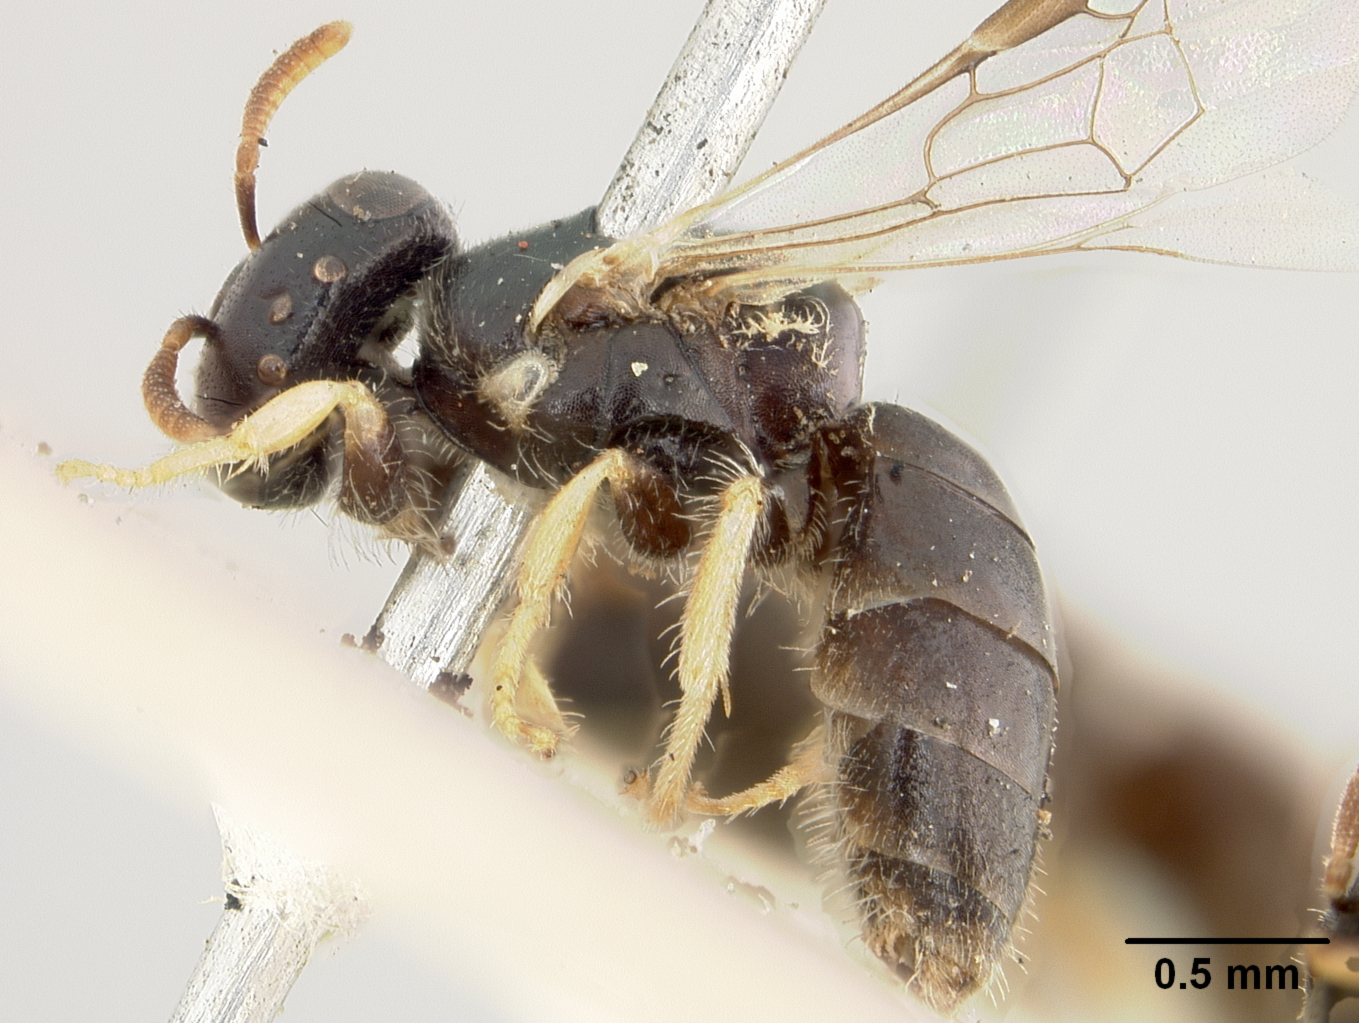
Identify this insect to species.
Euryglossina fultoni
